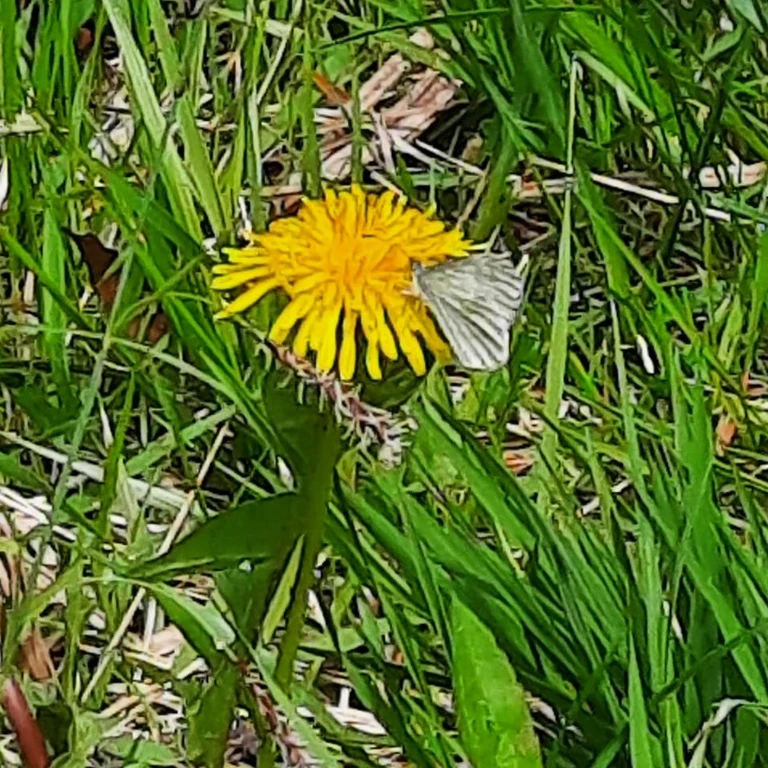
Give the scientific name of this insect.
Leptidea sinapis/juvernica
